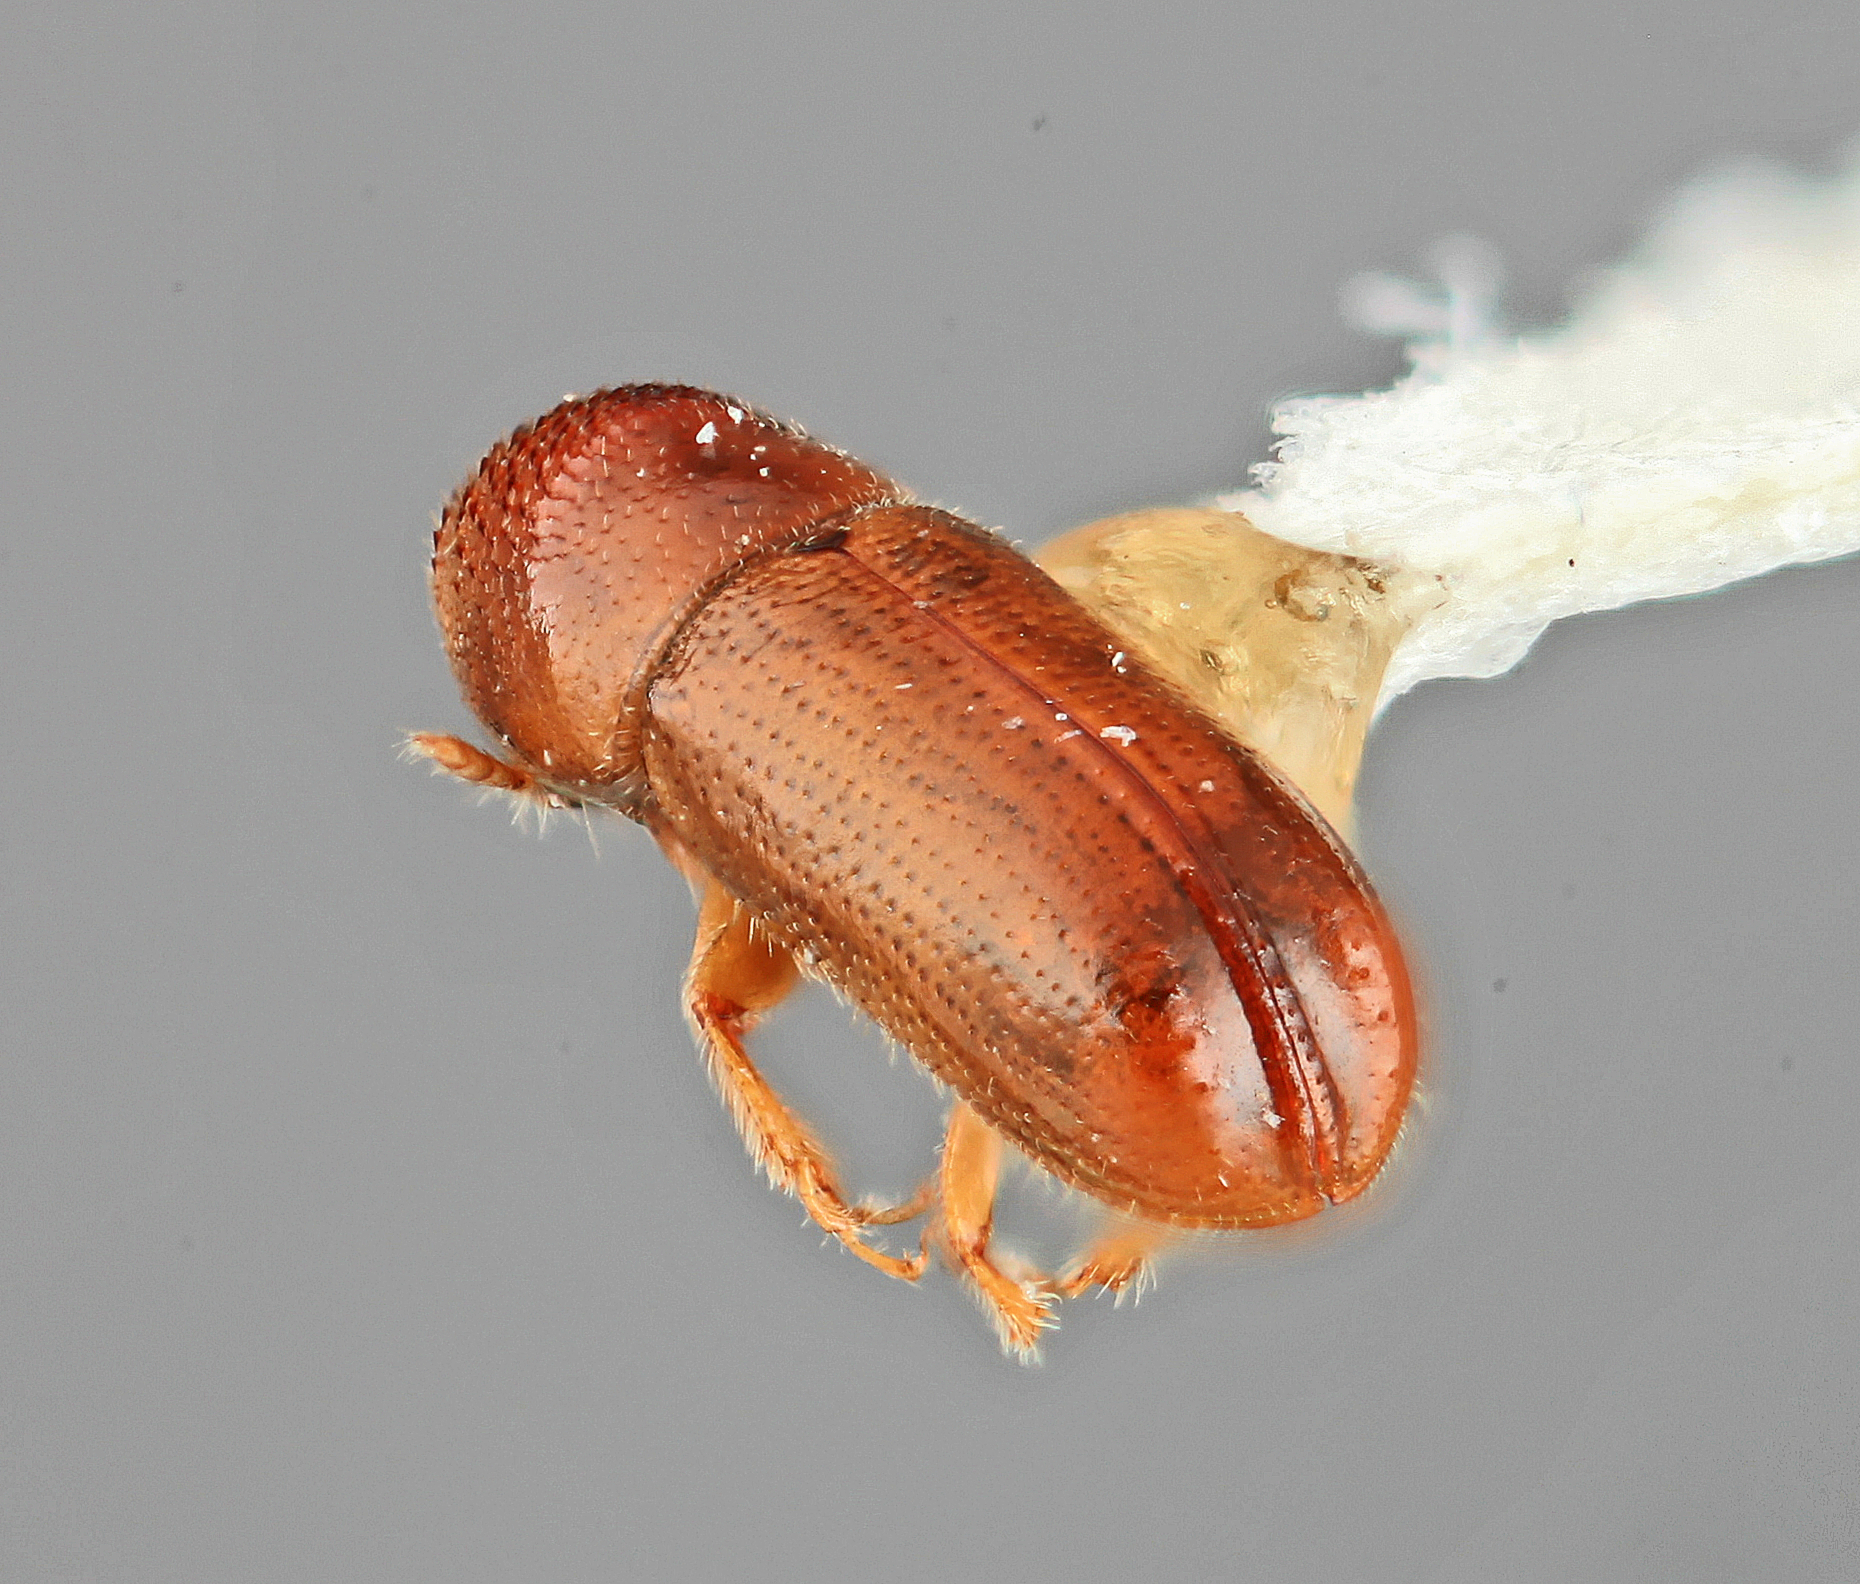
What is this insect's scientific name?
Pityophthorus limatus
